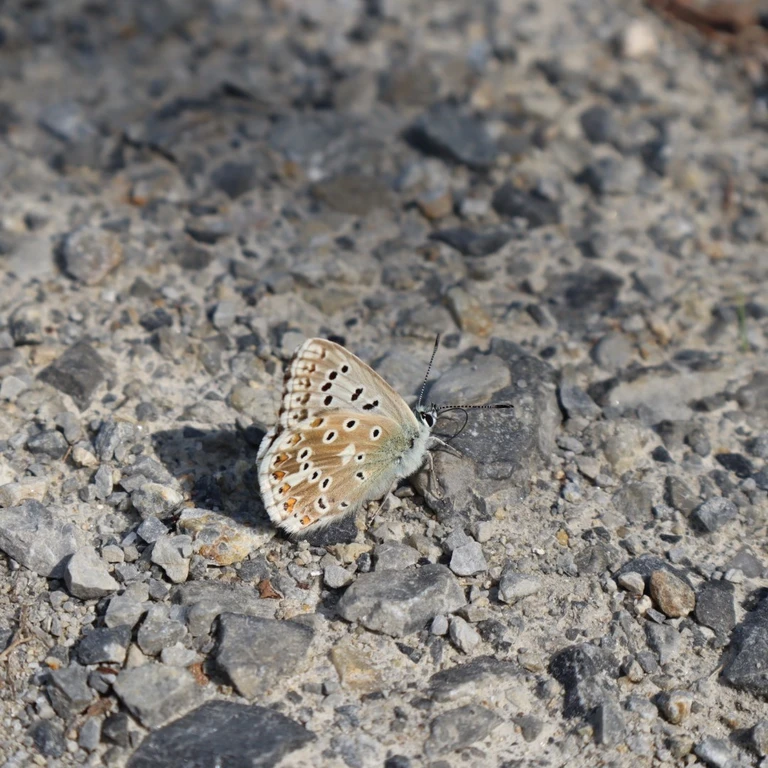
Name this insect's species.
Lysandra coridon
